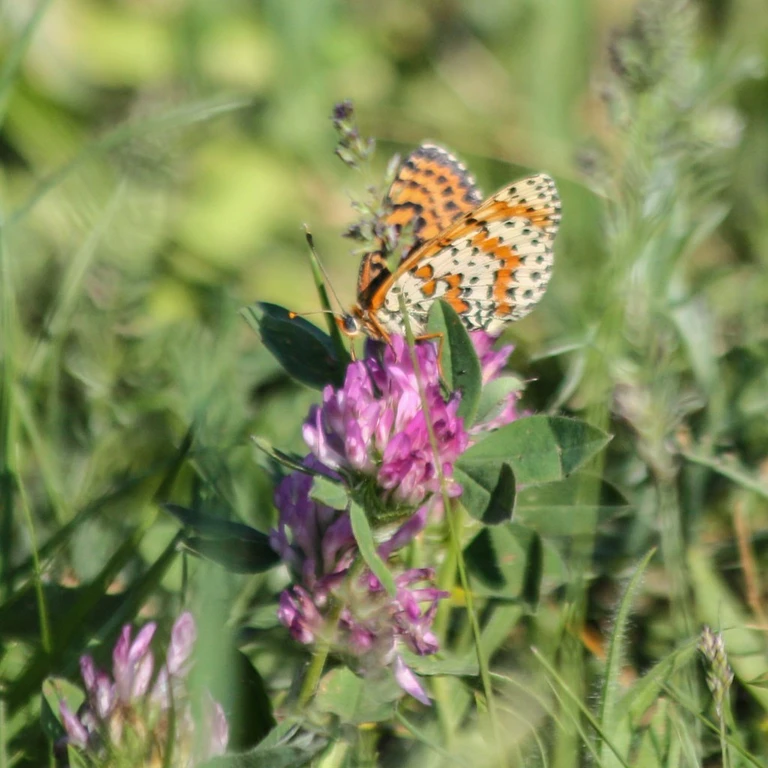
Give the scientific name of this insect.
Melitaea didyma
